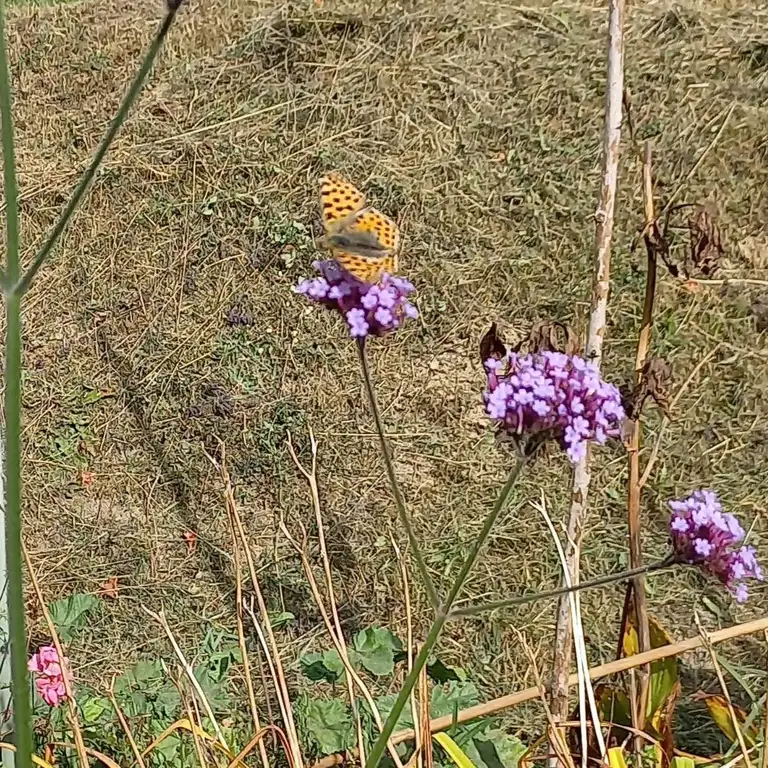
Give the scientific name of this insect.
Issoria lathonia
